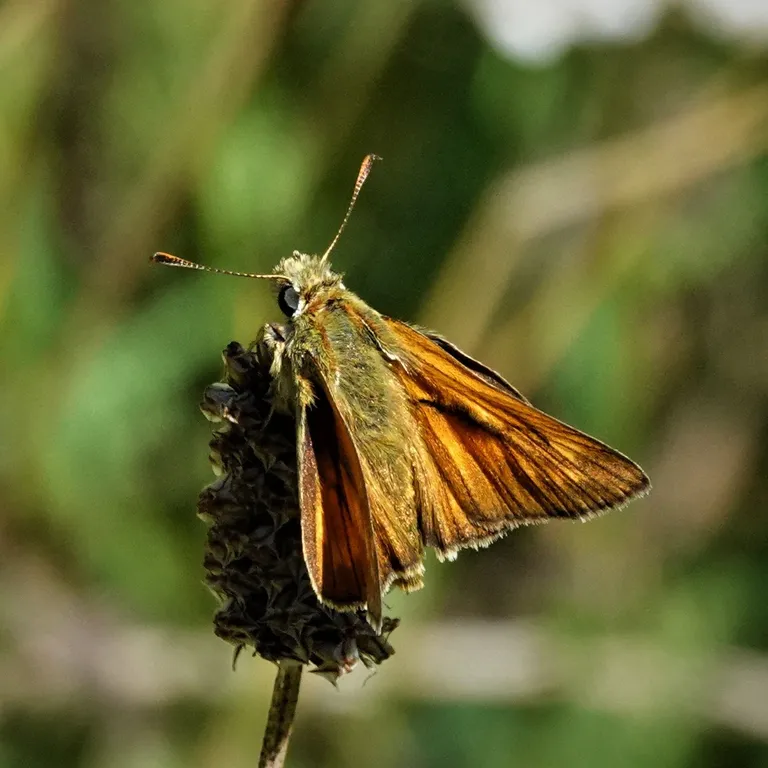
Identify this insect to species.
Ochlodes sylvanus (also Ochlodes venata)
